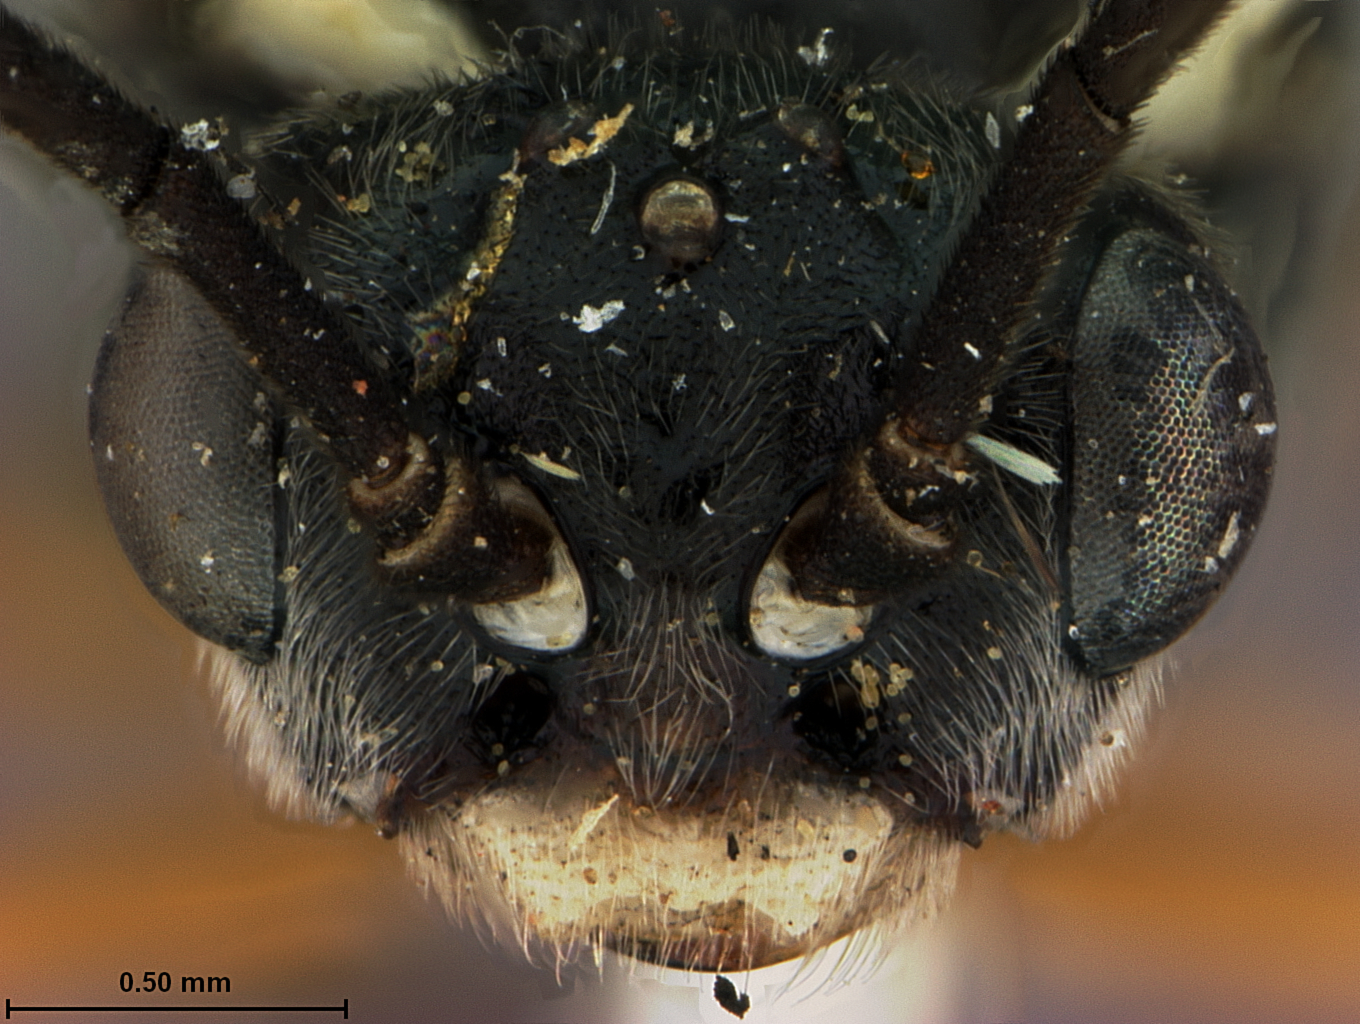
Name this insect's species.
Empria salicis
